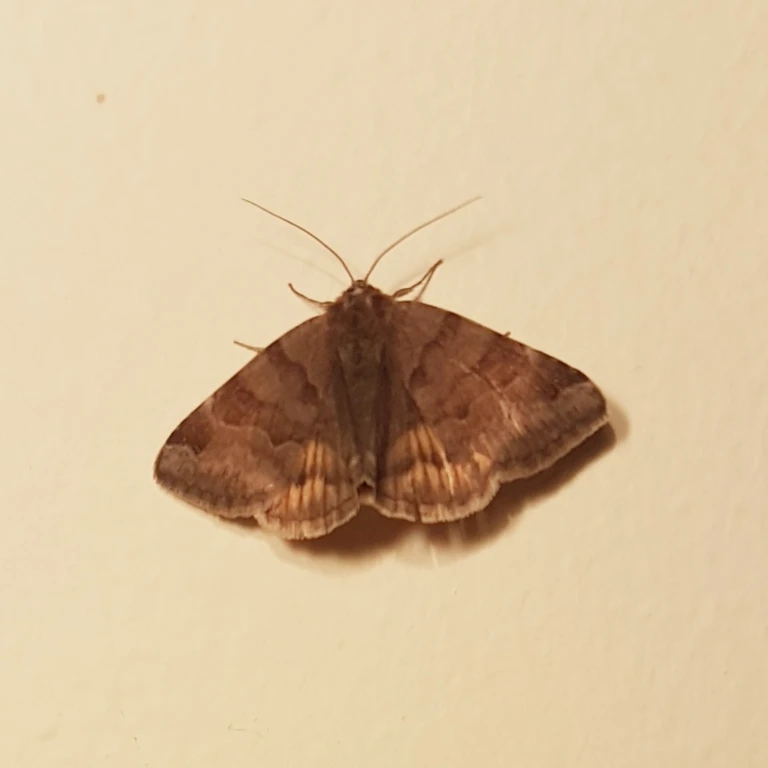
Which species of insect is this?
Euclidia glyphica
